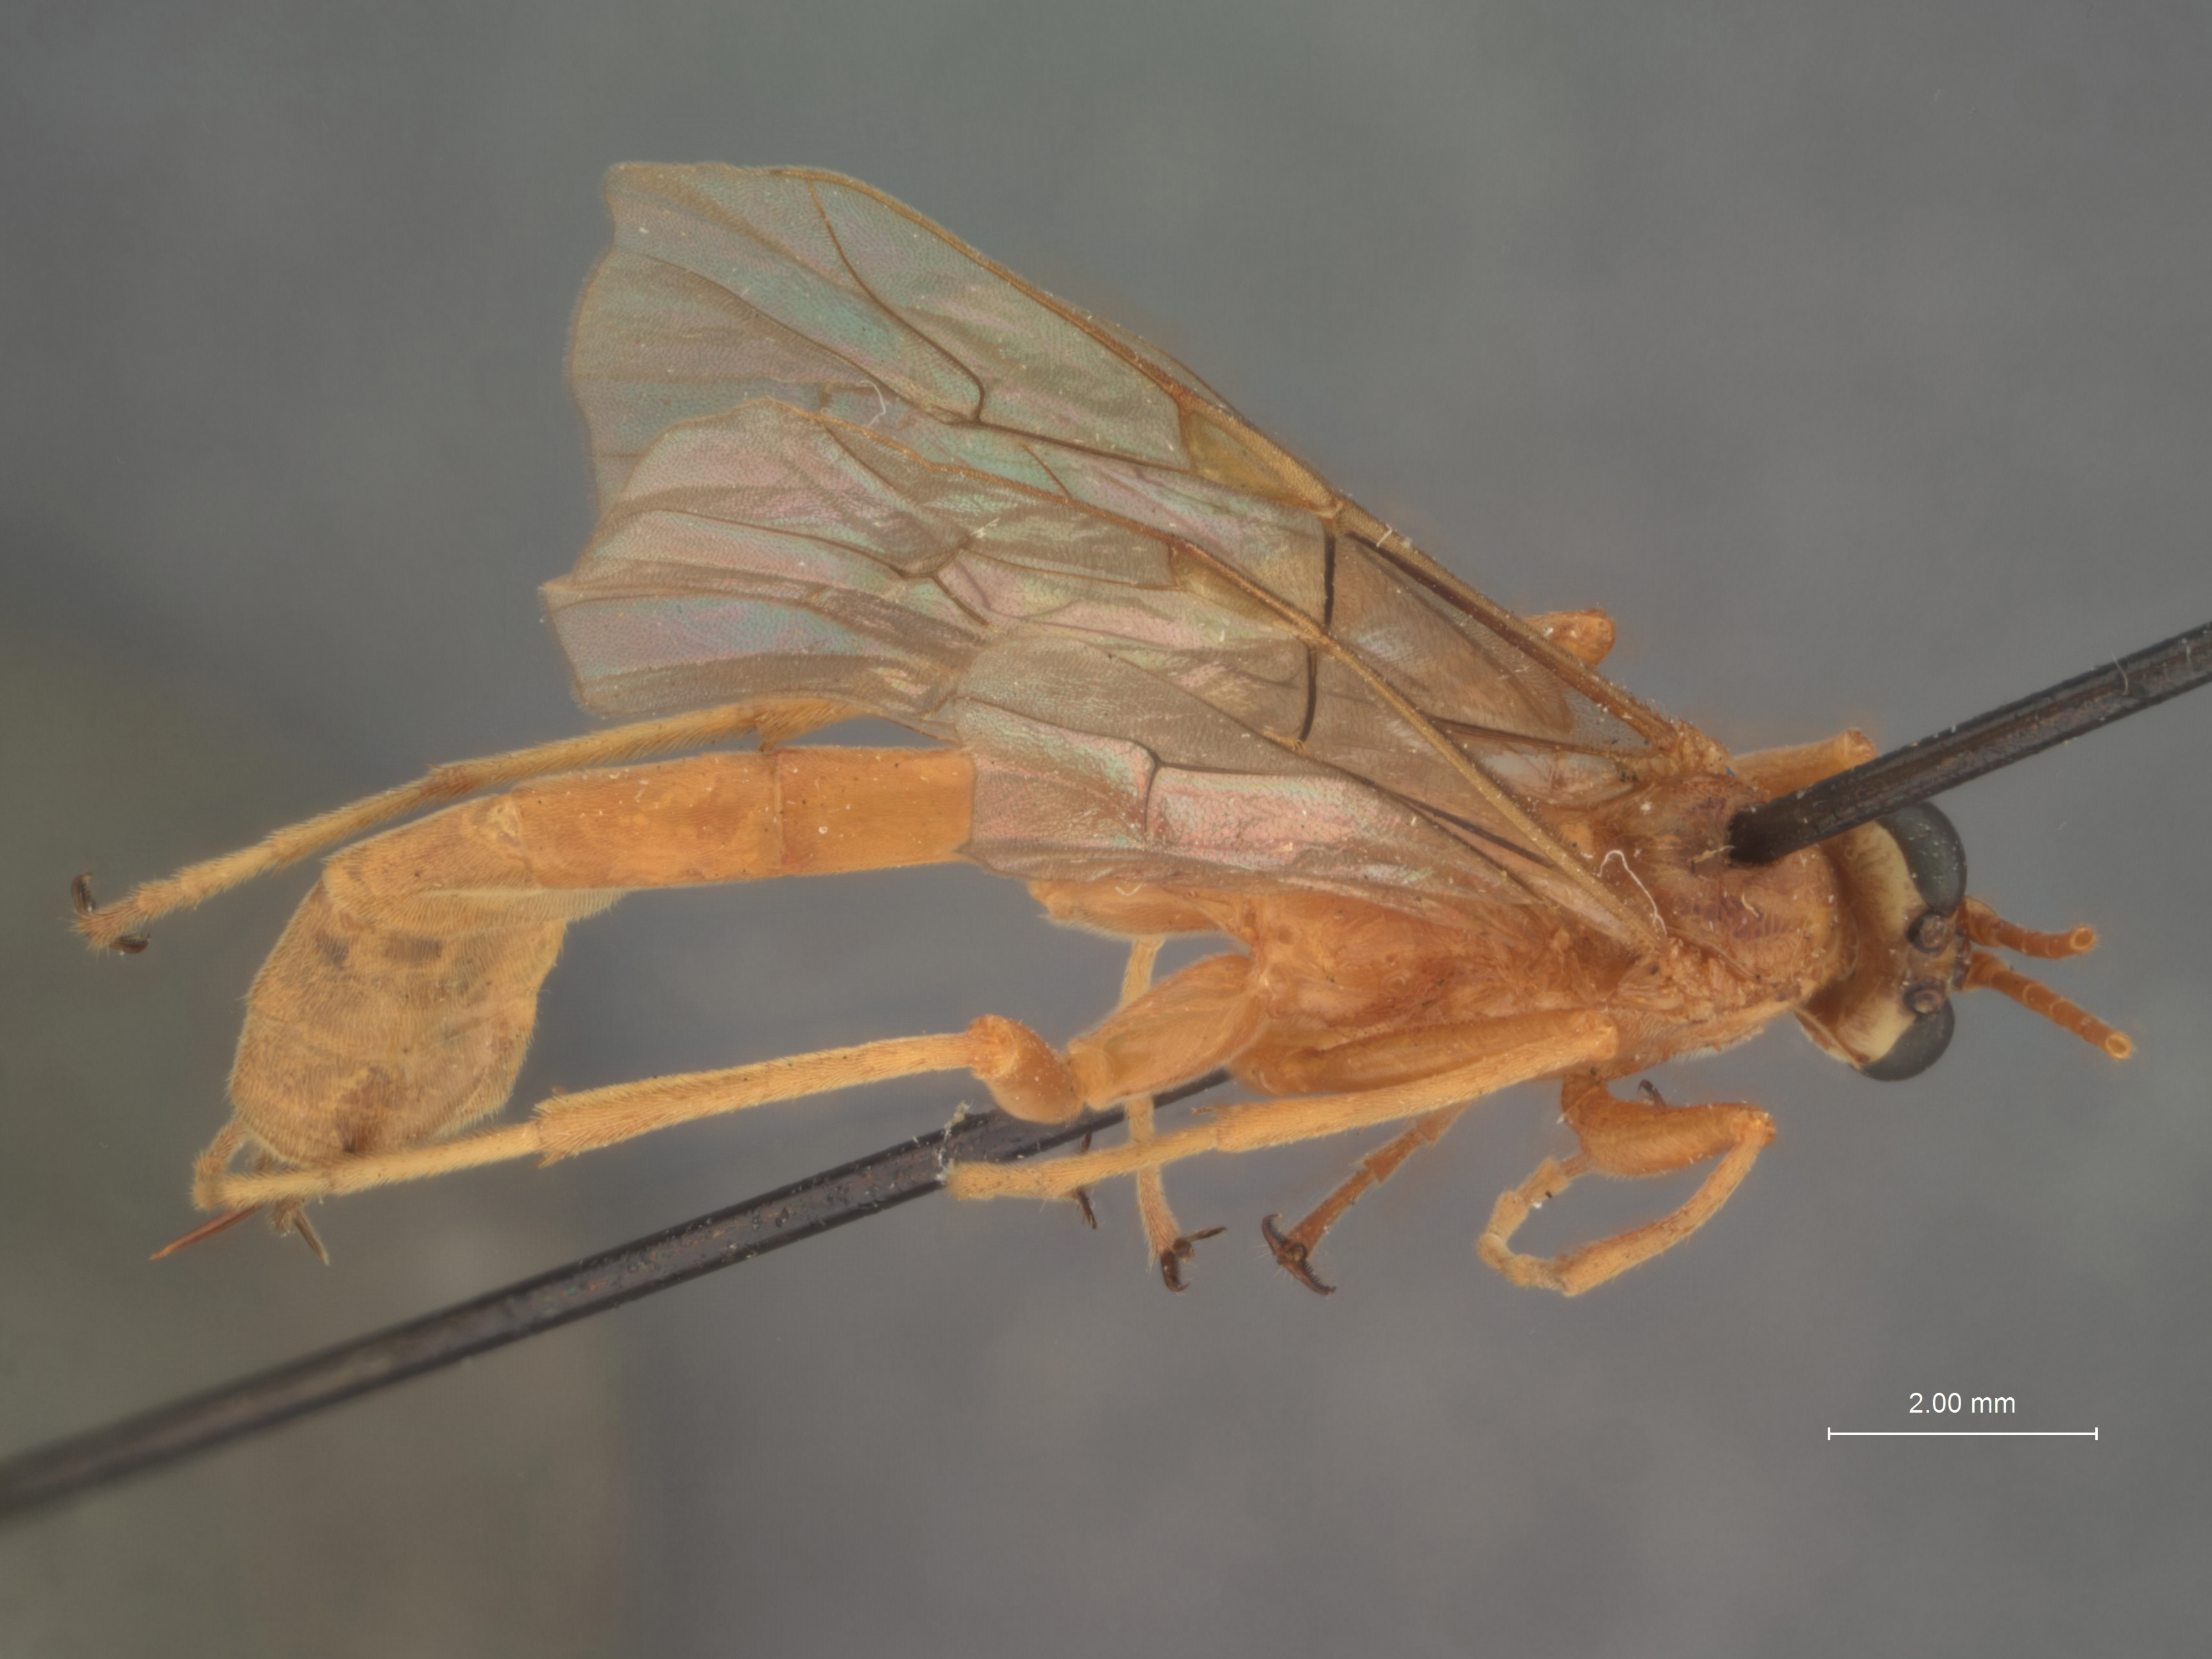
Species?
Paniscus pallens
